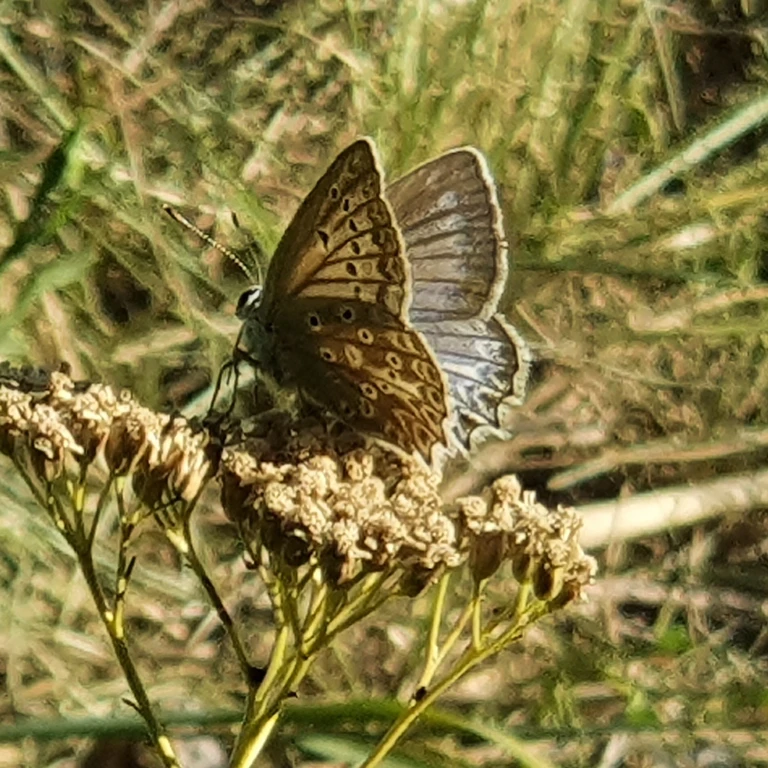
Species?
Polyommatus daphnis
